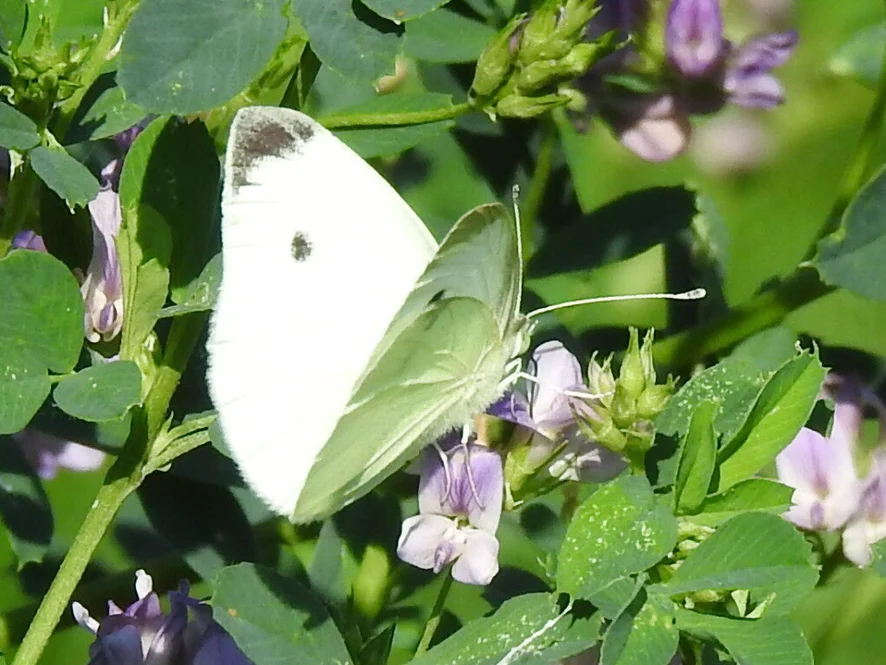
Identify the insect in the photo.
Pieris rapae
